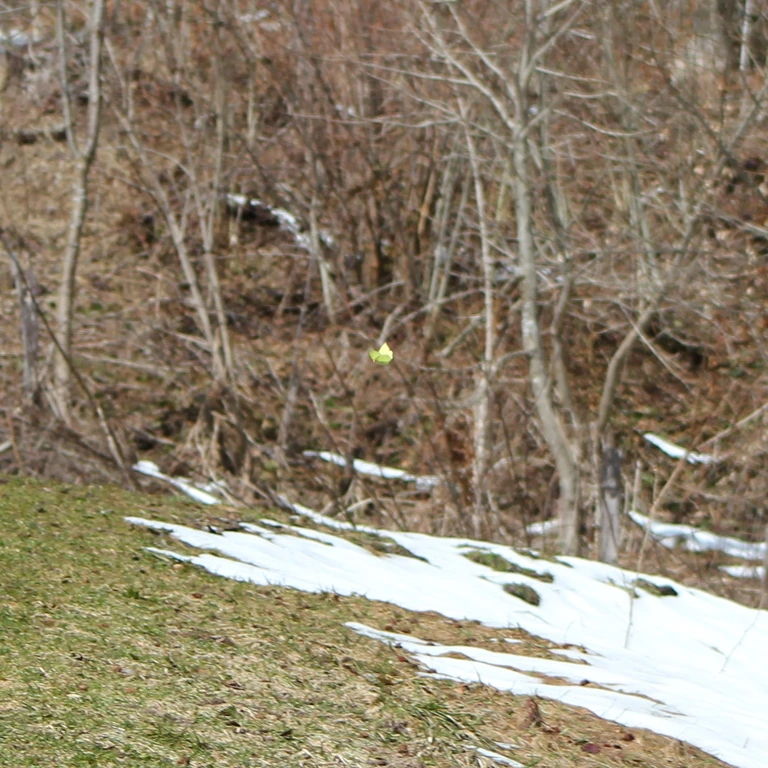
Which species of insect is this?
Gonepteryx rhamni
